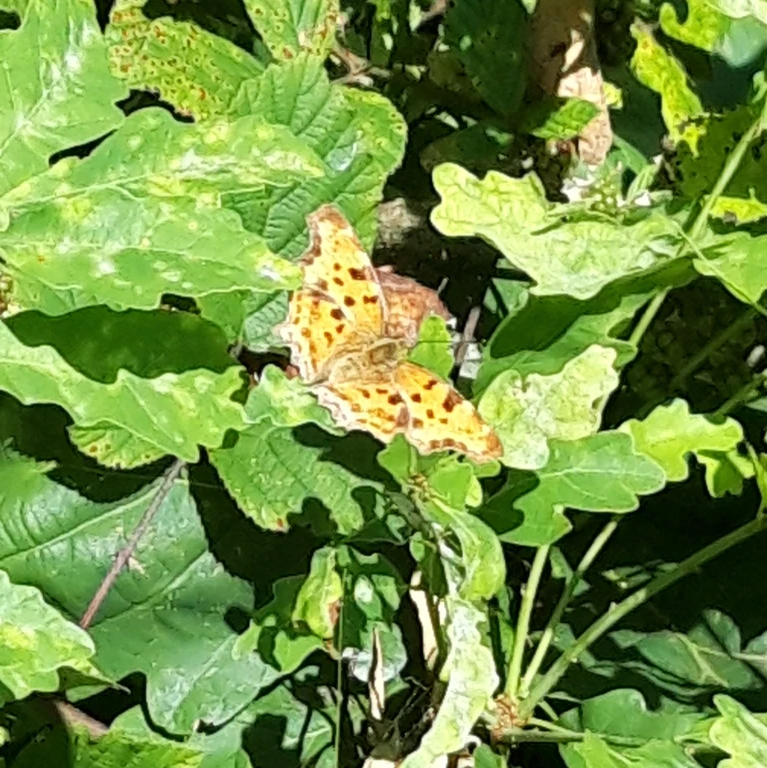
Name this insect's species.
Polygonia c-album
